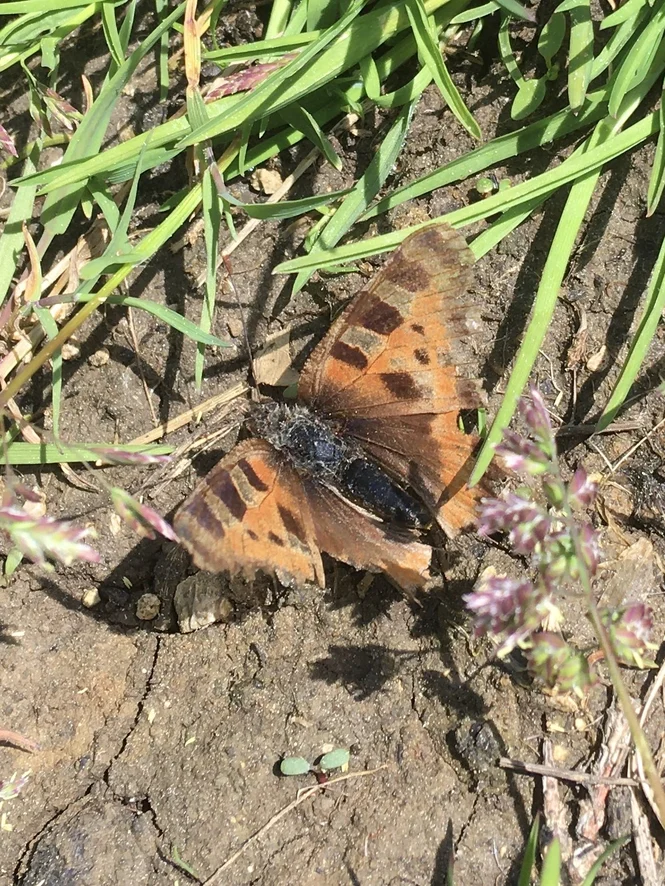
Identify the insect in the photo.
Aglais urticae
